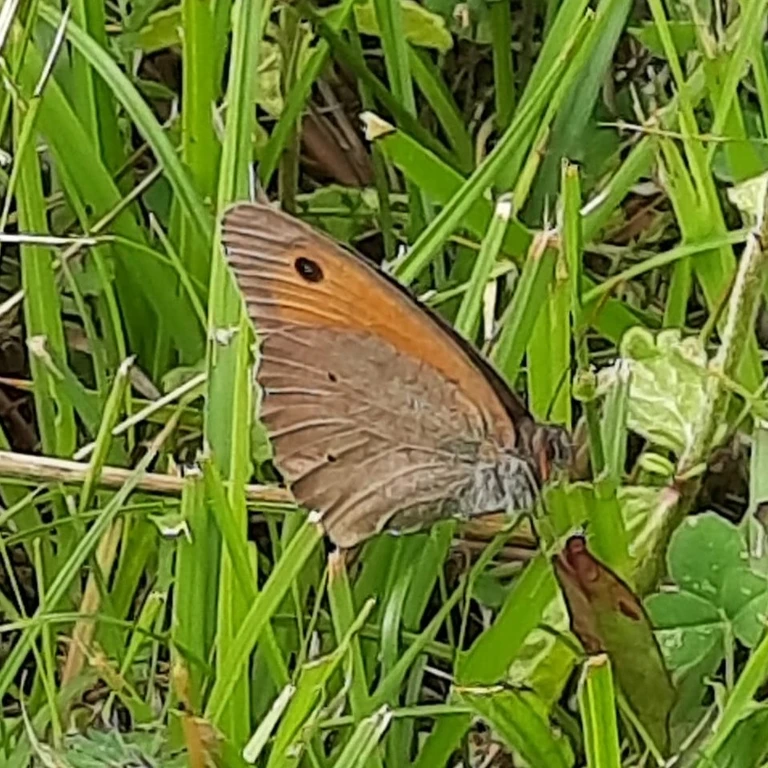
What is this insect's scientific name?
Maniola jurtina
